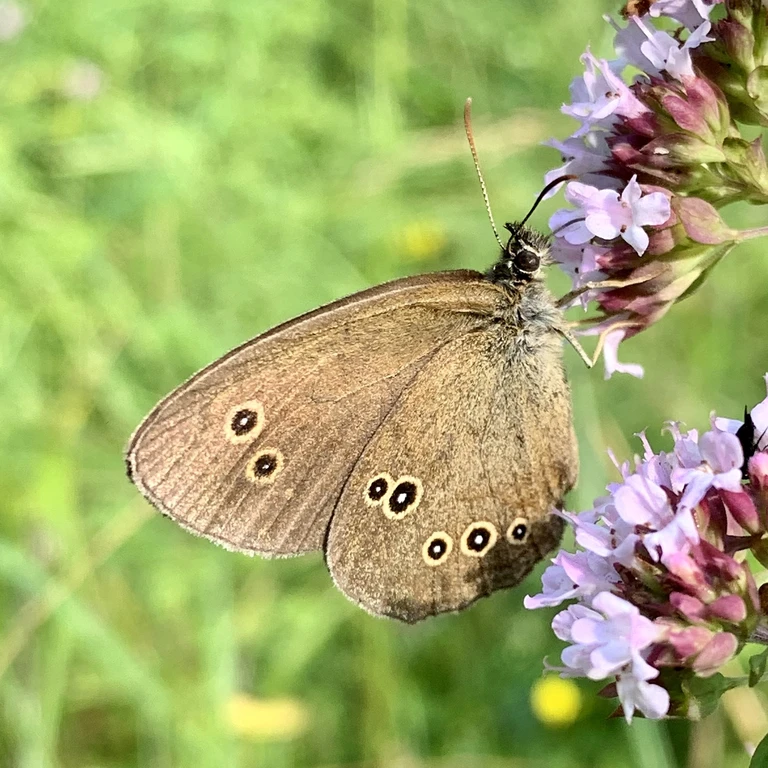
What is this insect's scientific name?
Aphantopus hyperantus
